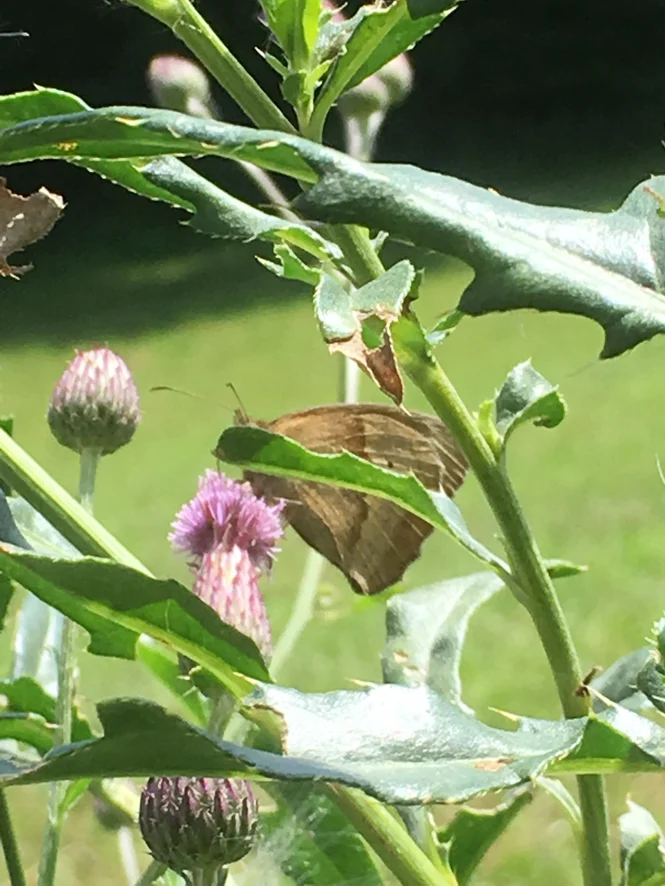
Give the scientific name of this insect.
Maniola jurtina
